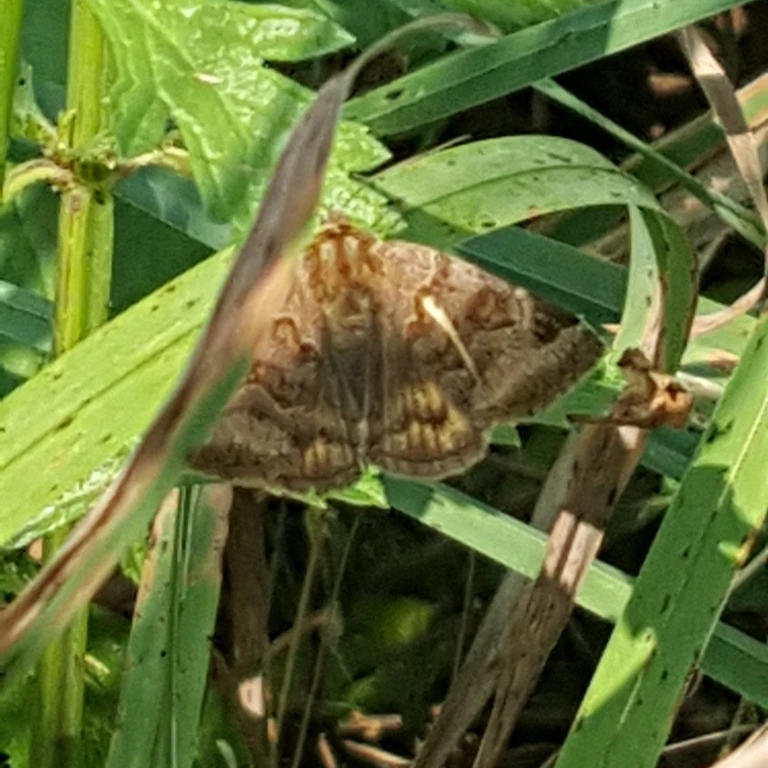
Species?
Euclidia glyphica
